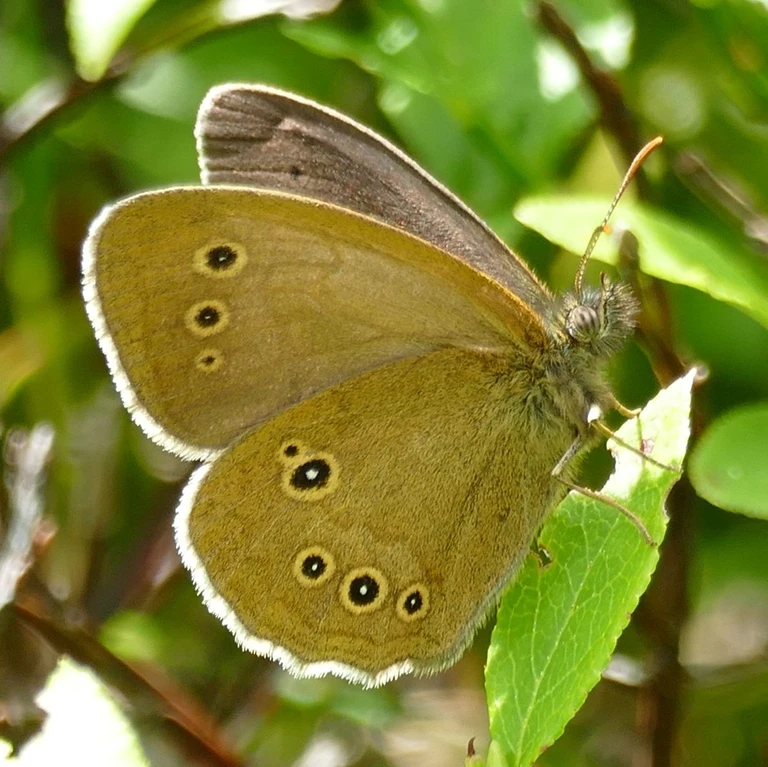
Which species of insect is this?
Aphantopus hyperantus
